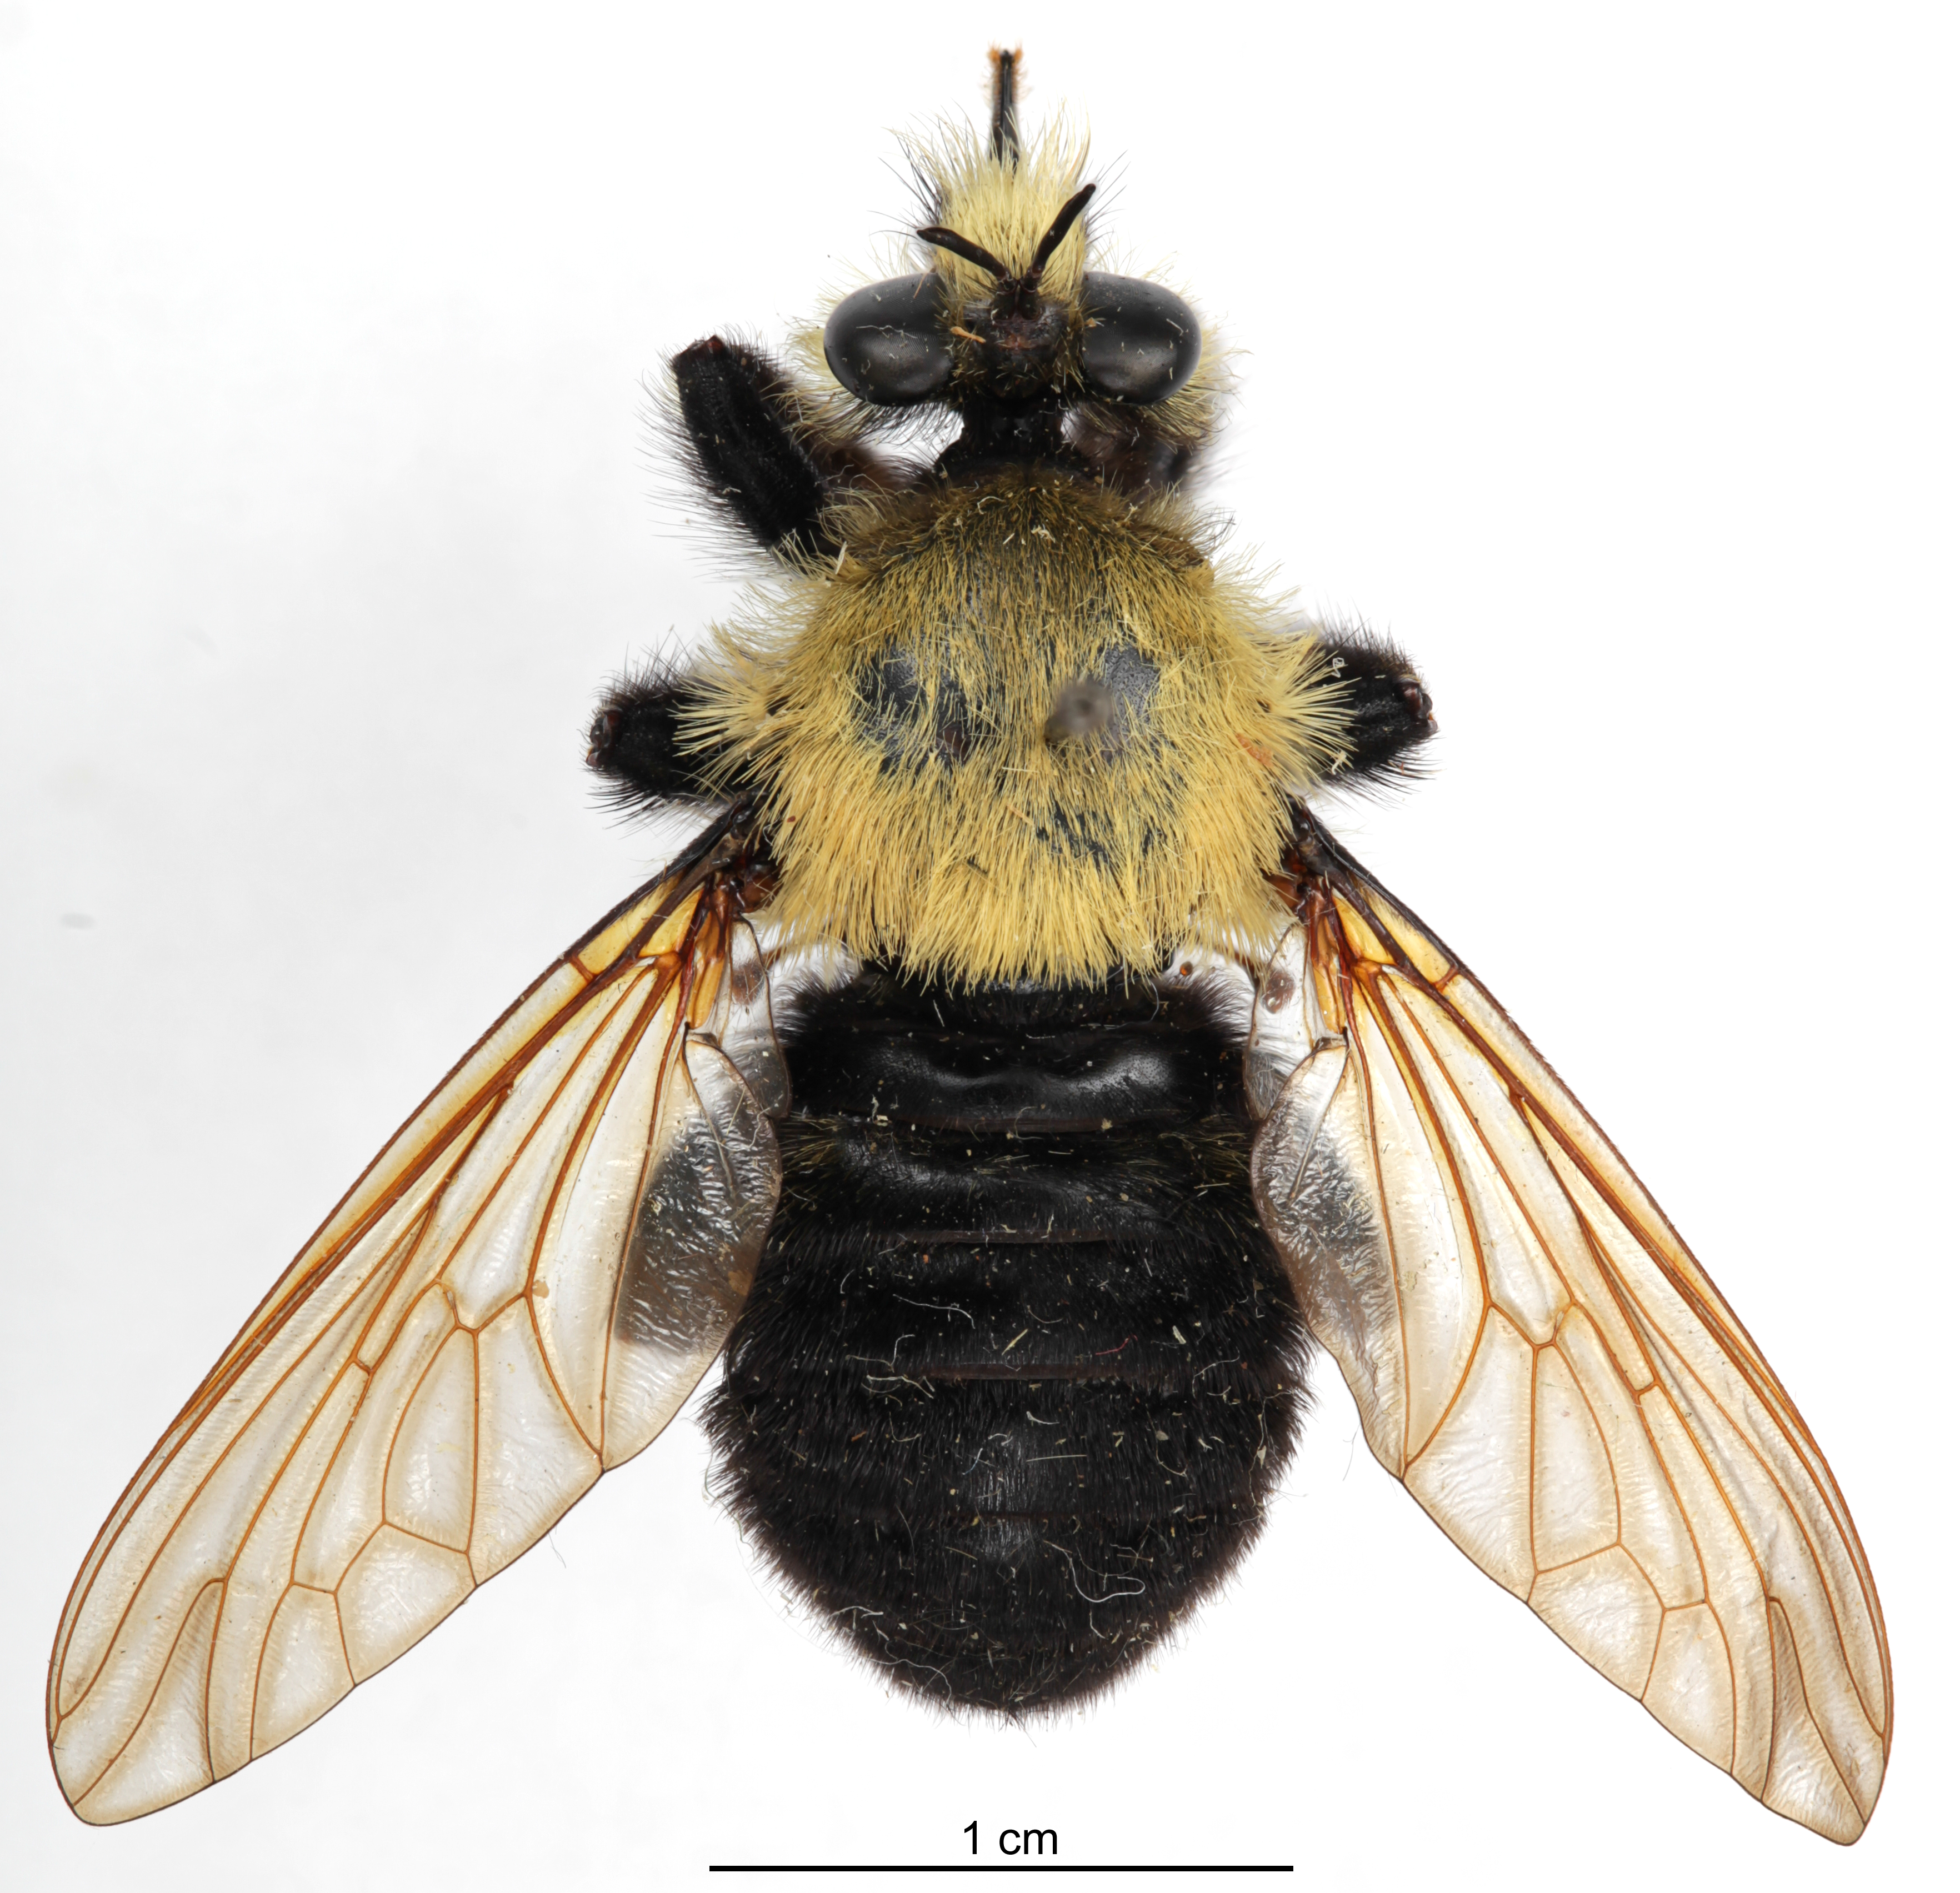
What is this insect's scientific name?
Megacyllene robiniae (also Laphria grossa)
